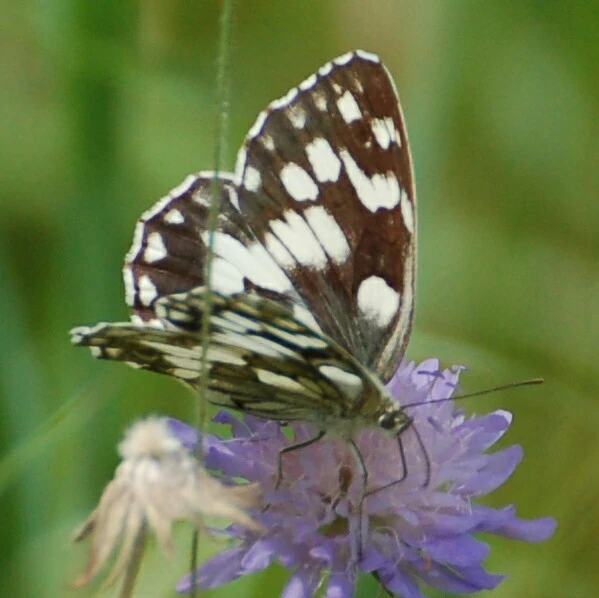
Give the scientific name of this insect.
Melanargia galathea
